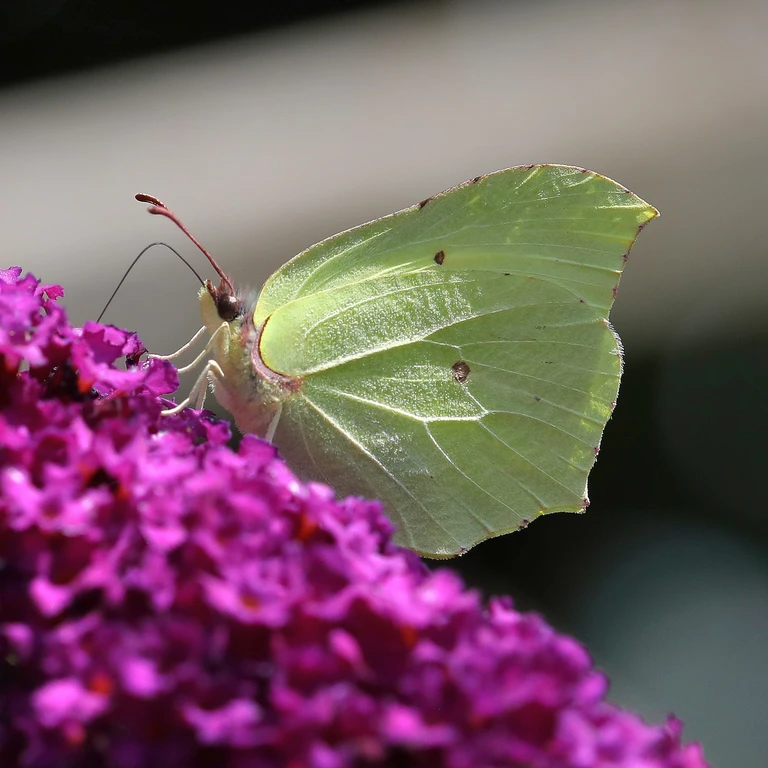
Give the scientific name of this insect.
Gonepteryx rhamni
